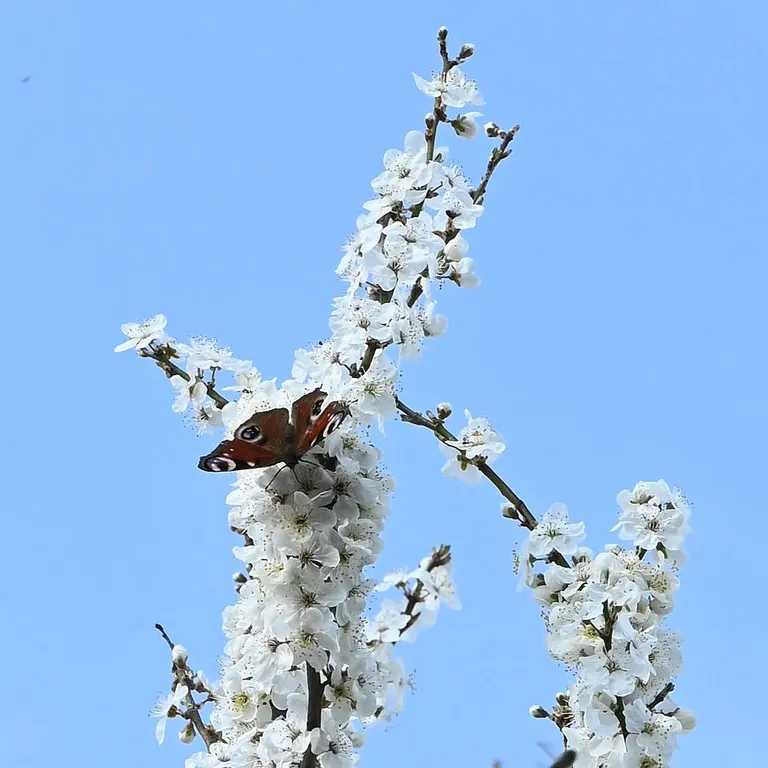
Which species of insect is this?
Aglais io
